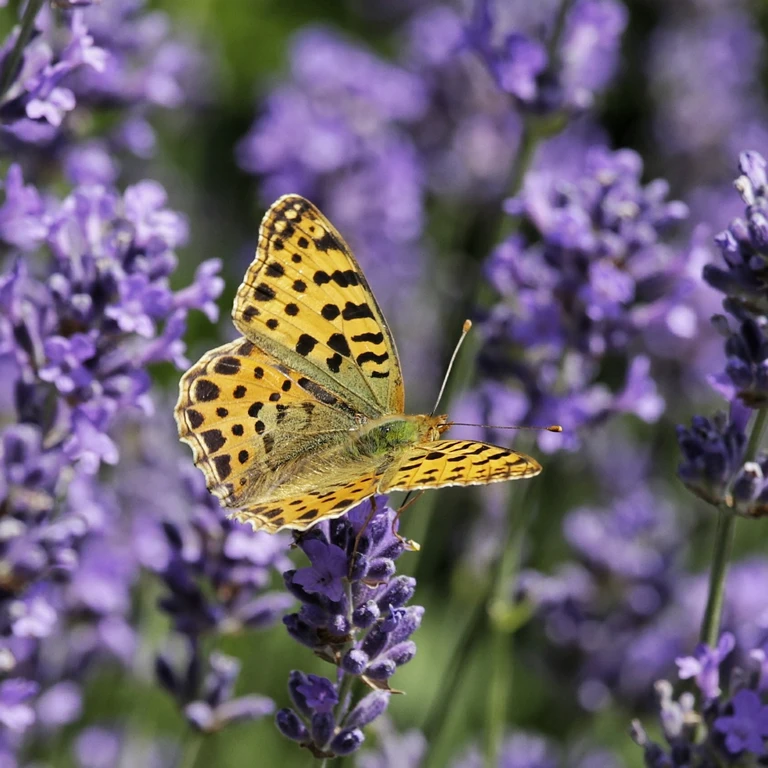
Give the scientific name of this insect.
Issoria lathonia
